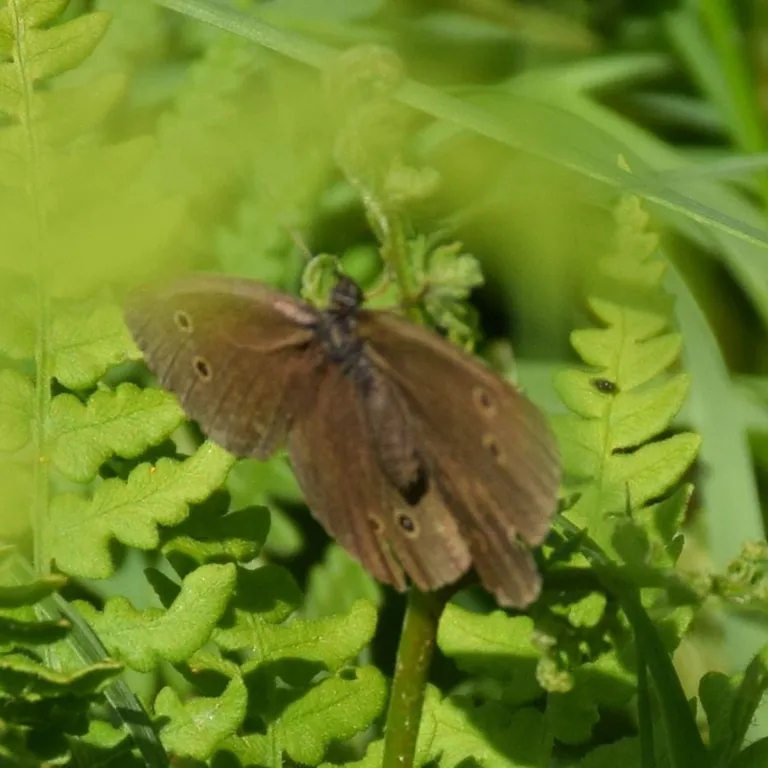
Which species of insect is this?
Aphantopus hyperantus
